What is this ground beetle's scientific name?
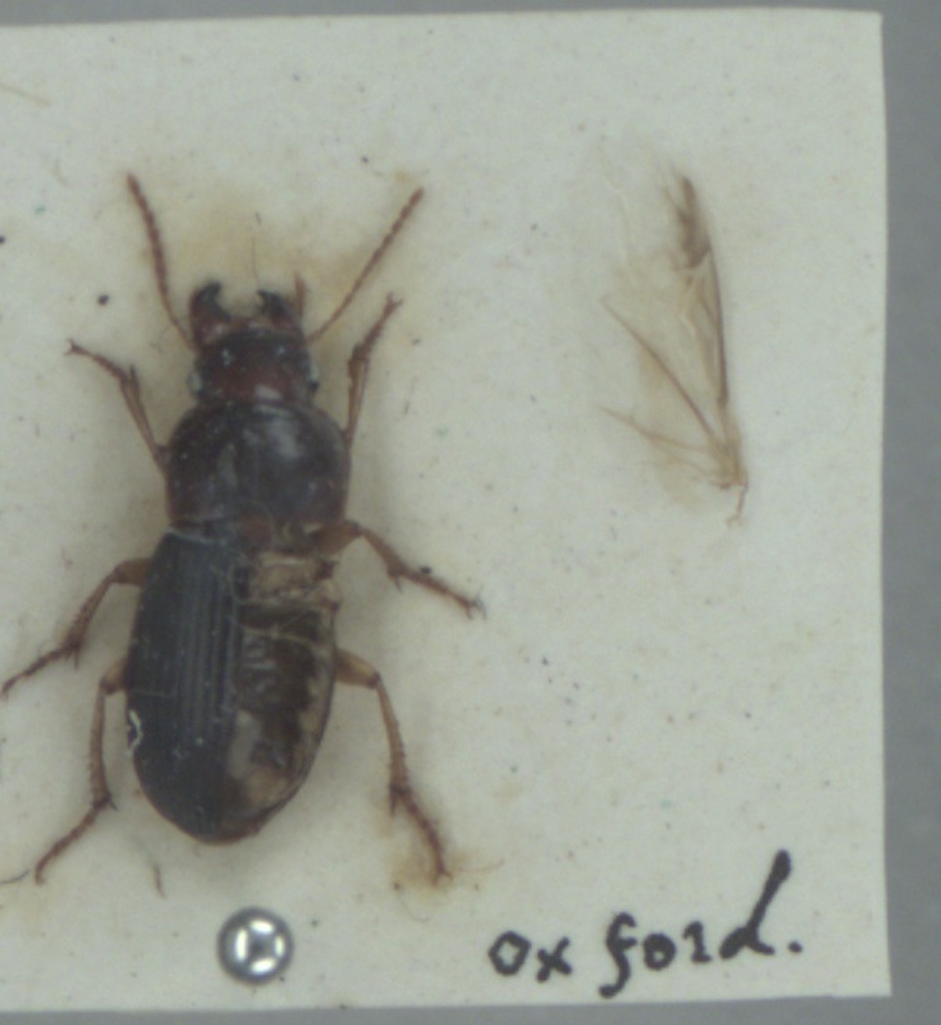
Harpalus latus
